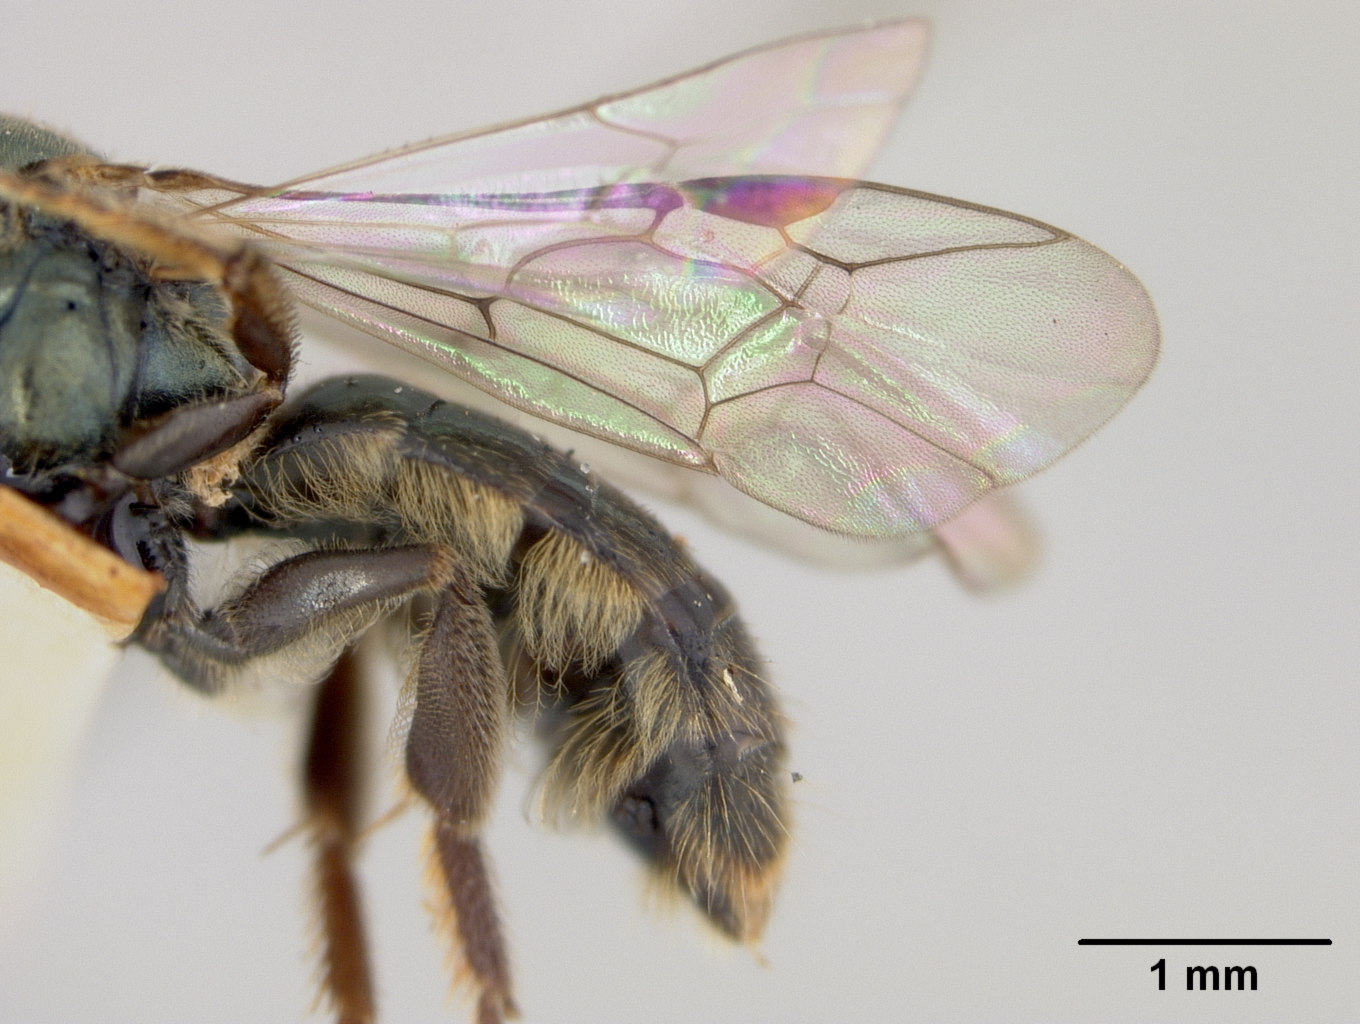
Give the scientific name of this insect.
Halictus pervarians
